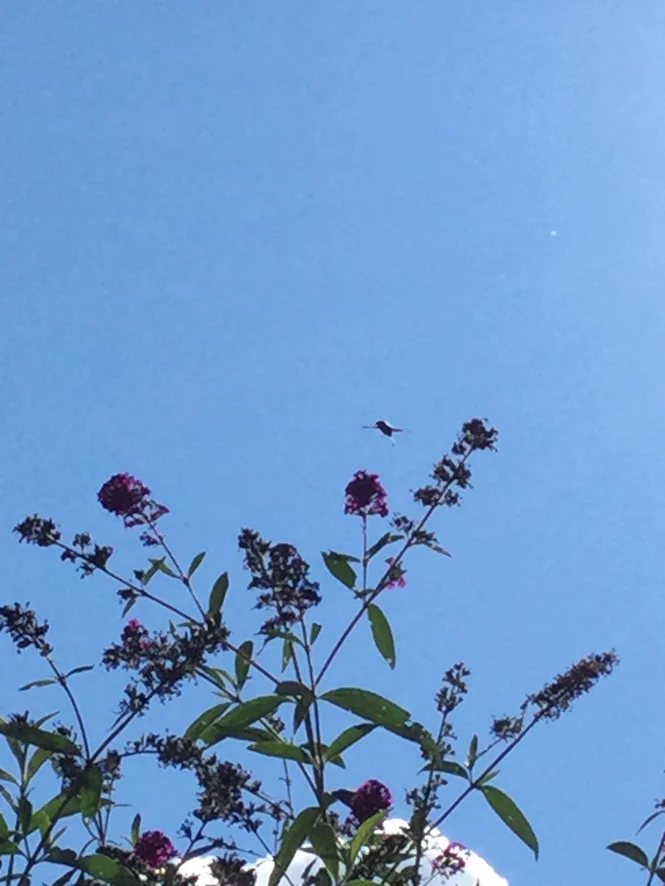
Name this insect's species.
Macroglossum stellatarum
